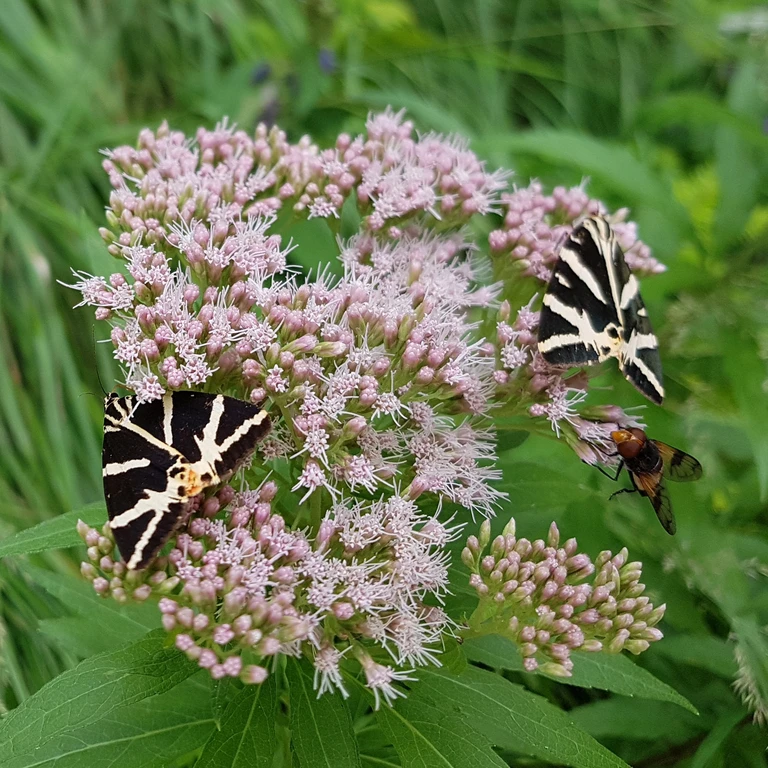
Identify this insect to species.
Euplagia quadripunctaria
